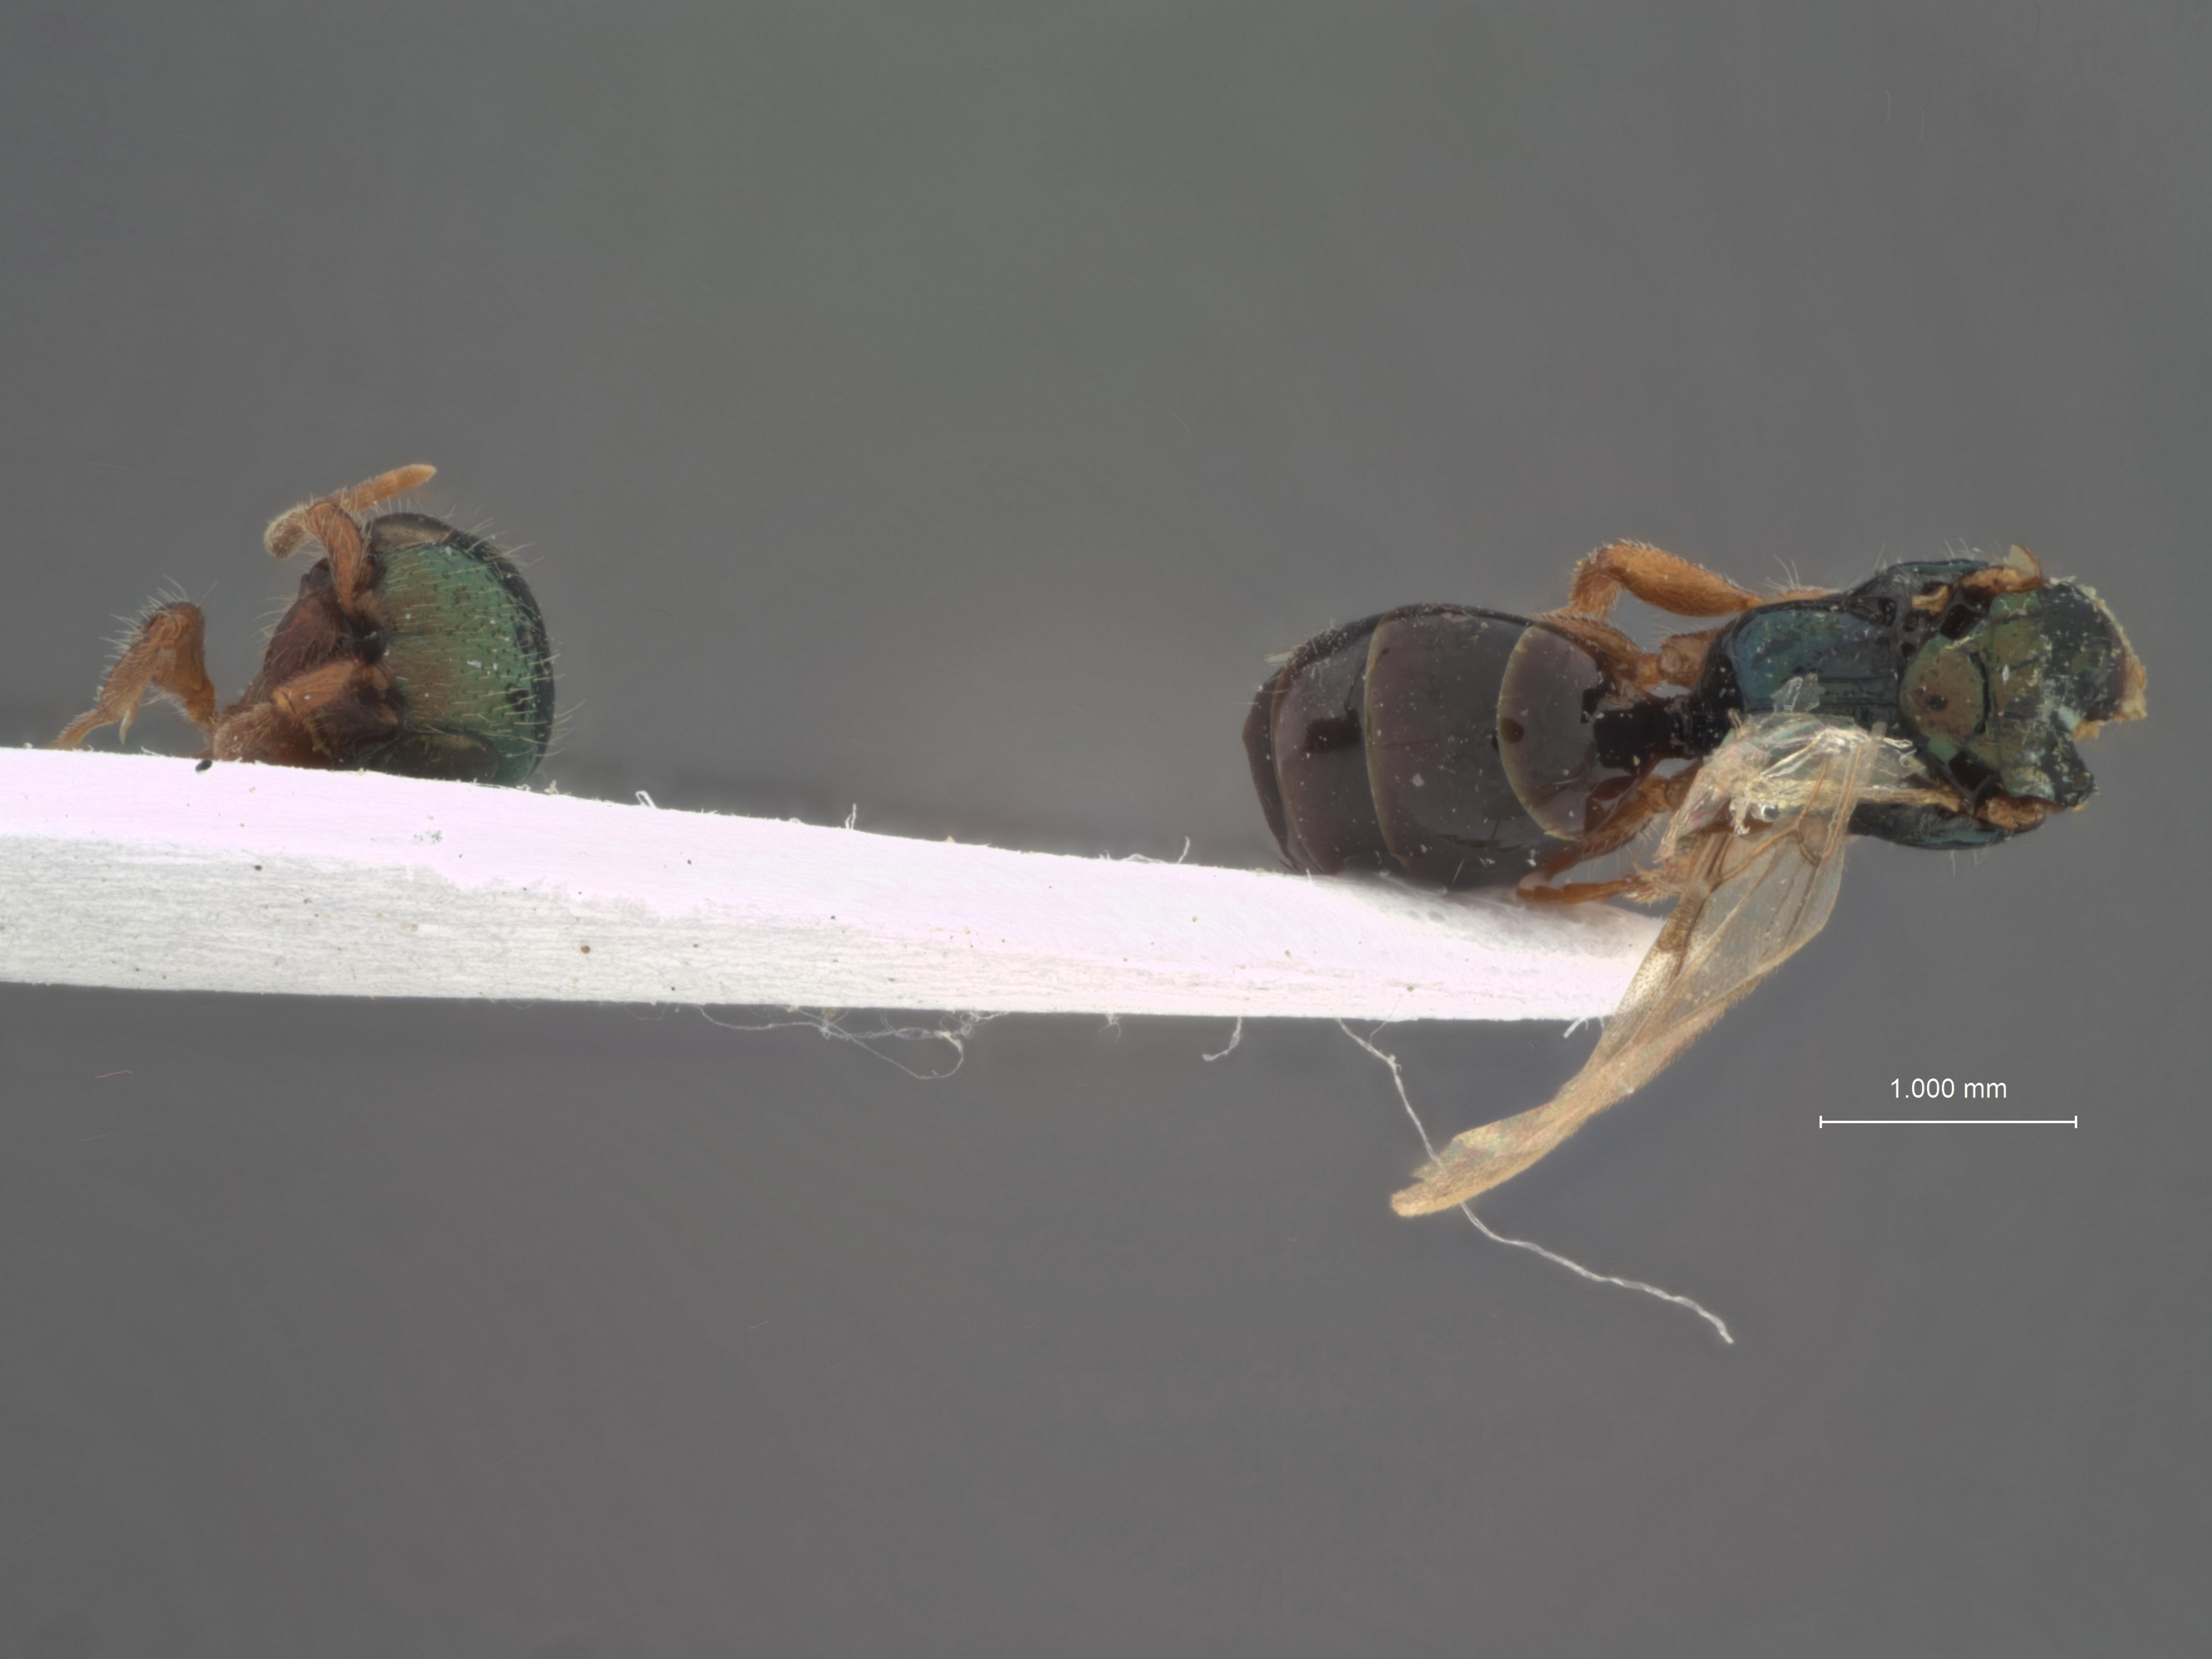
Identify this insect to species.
Anisepyris portoricensis
